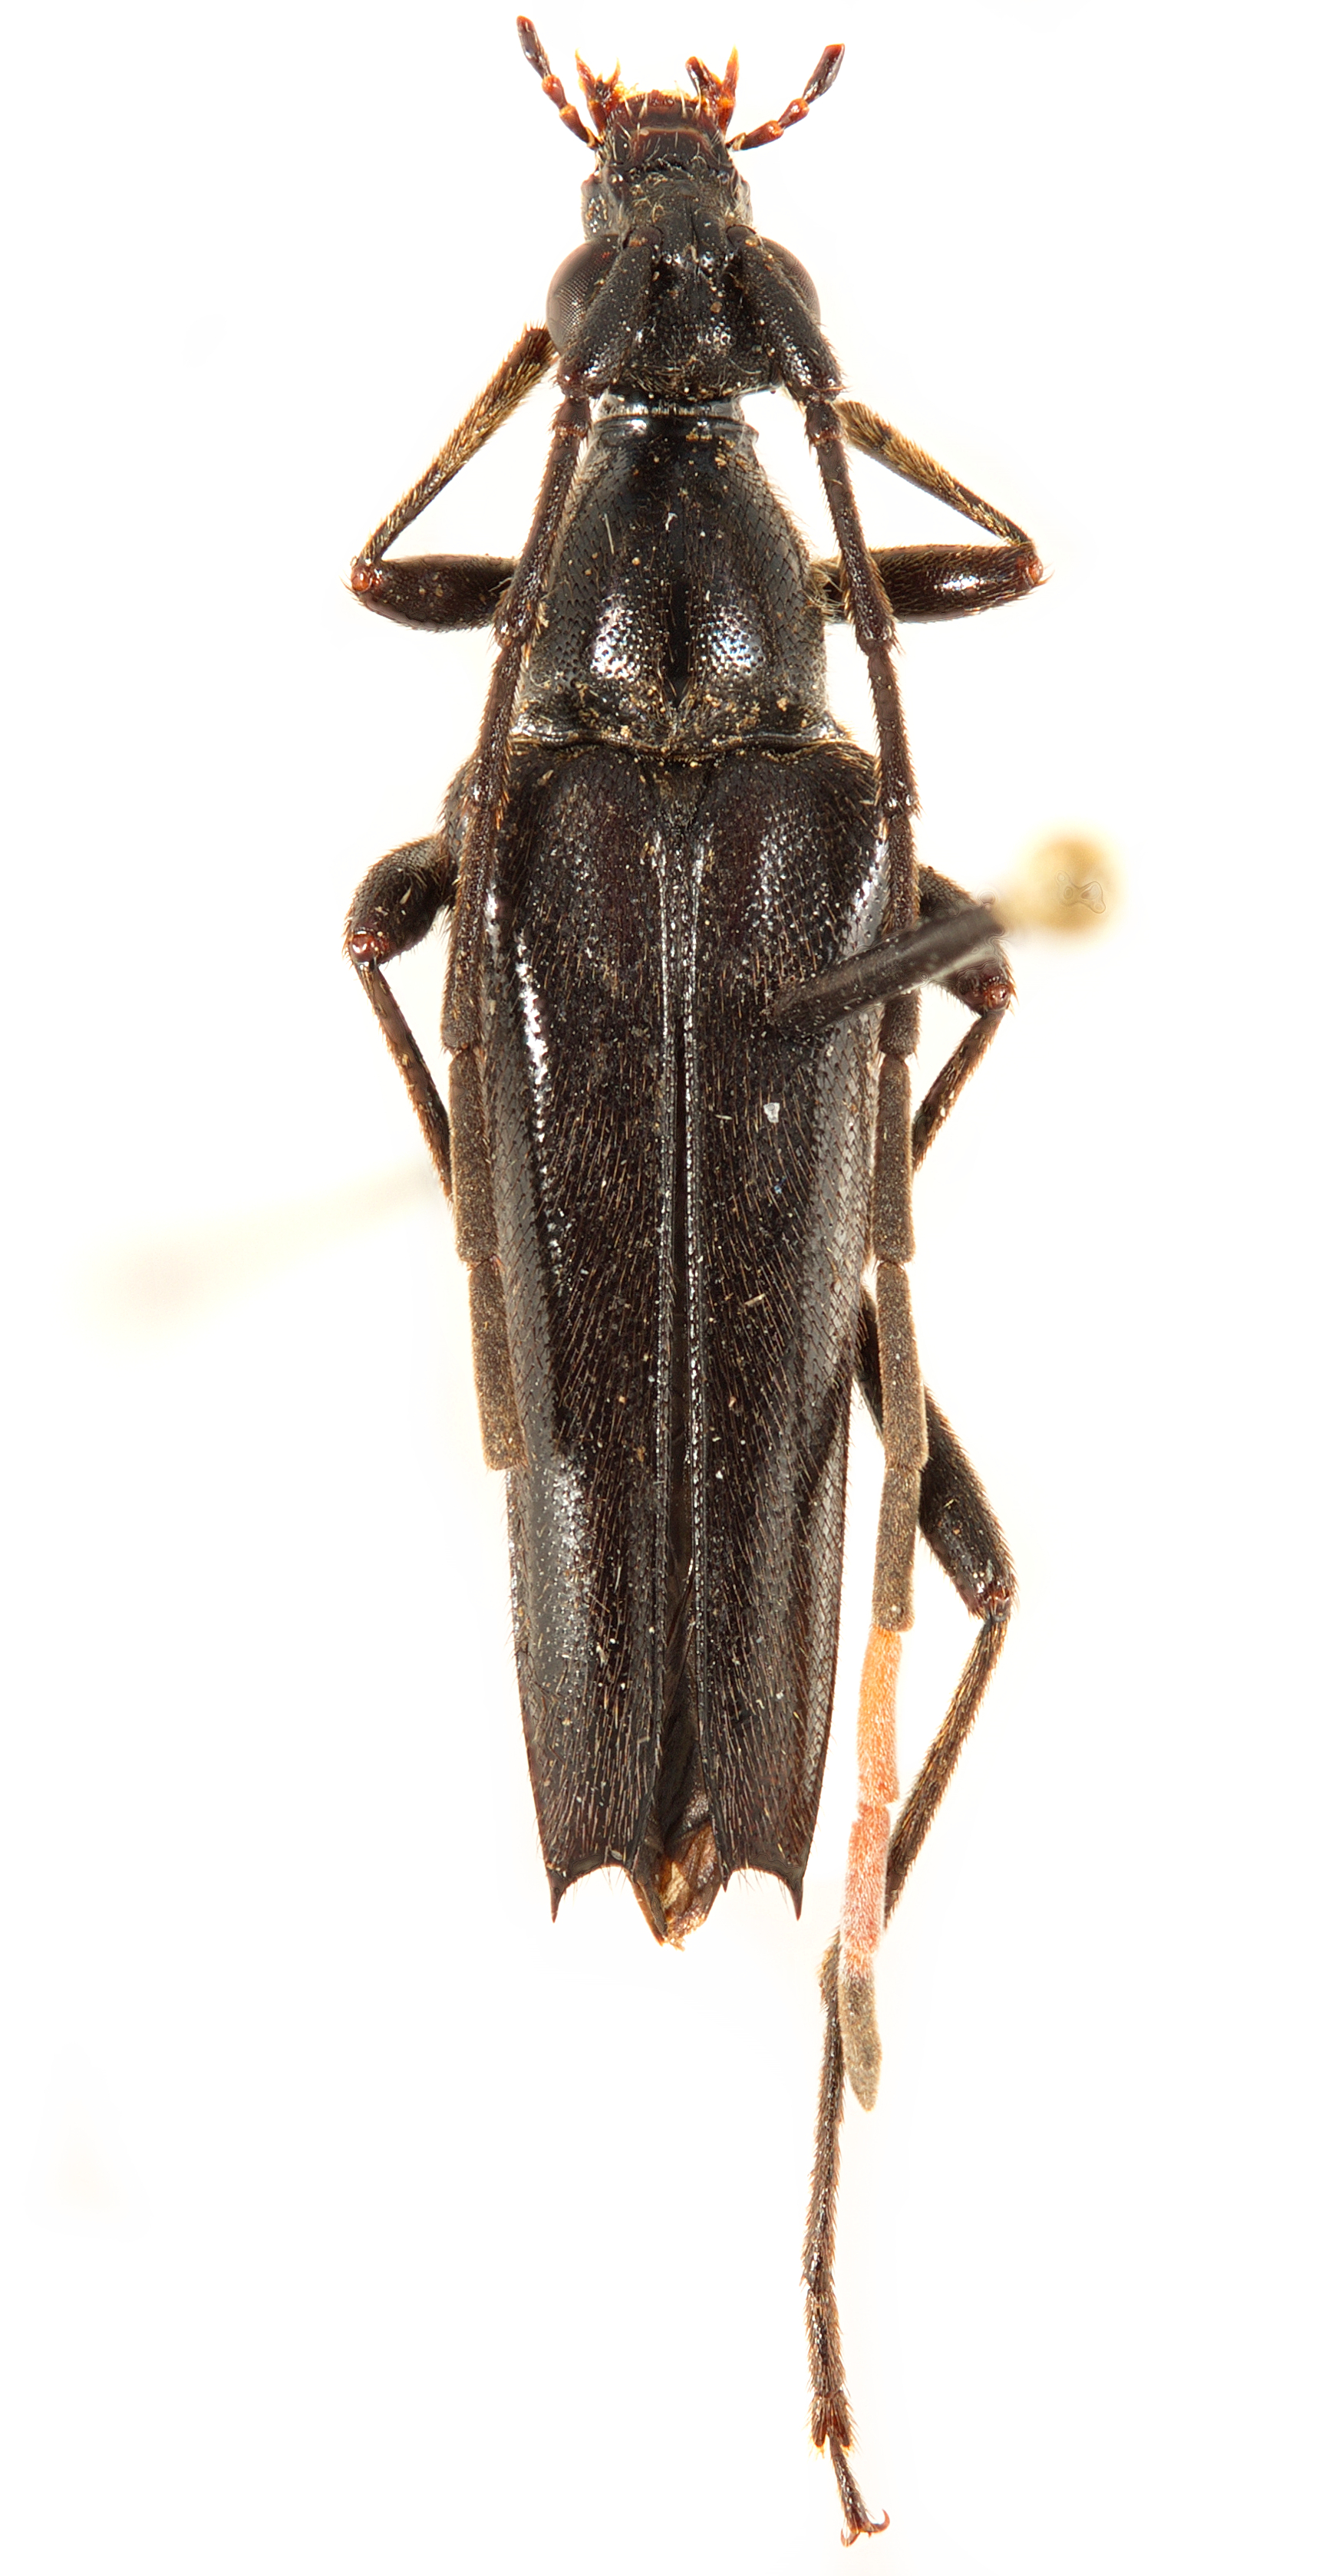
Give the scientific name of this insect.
Japanostrangalia dentatipennis
